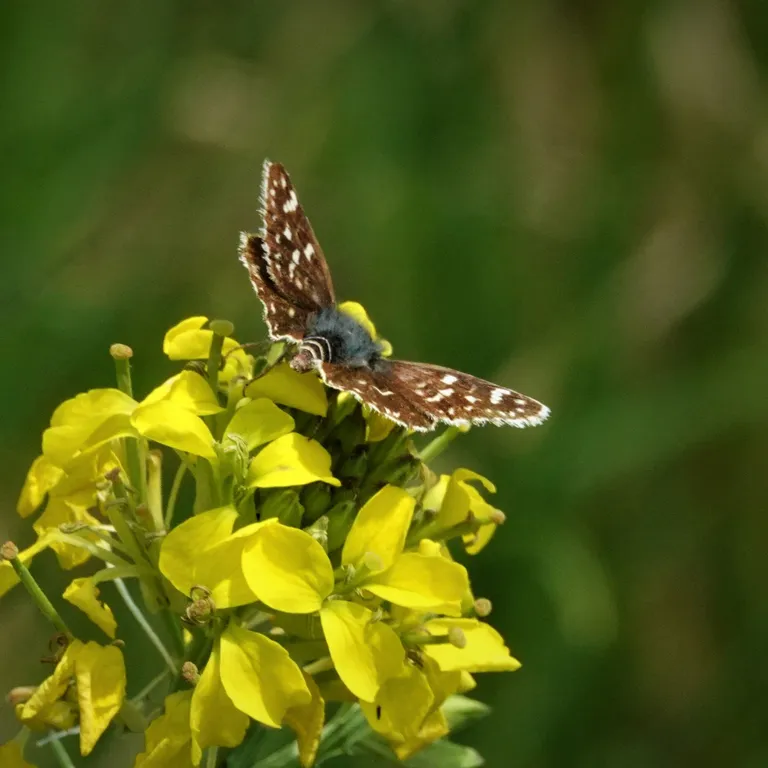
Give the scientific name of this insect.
Spialia sertorius
